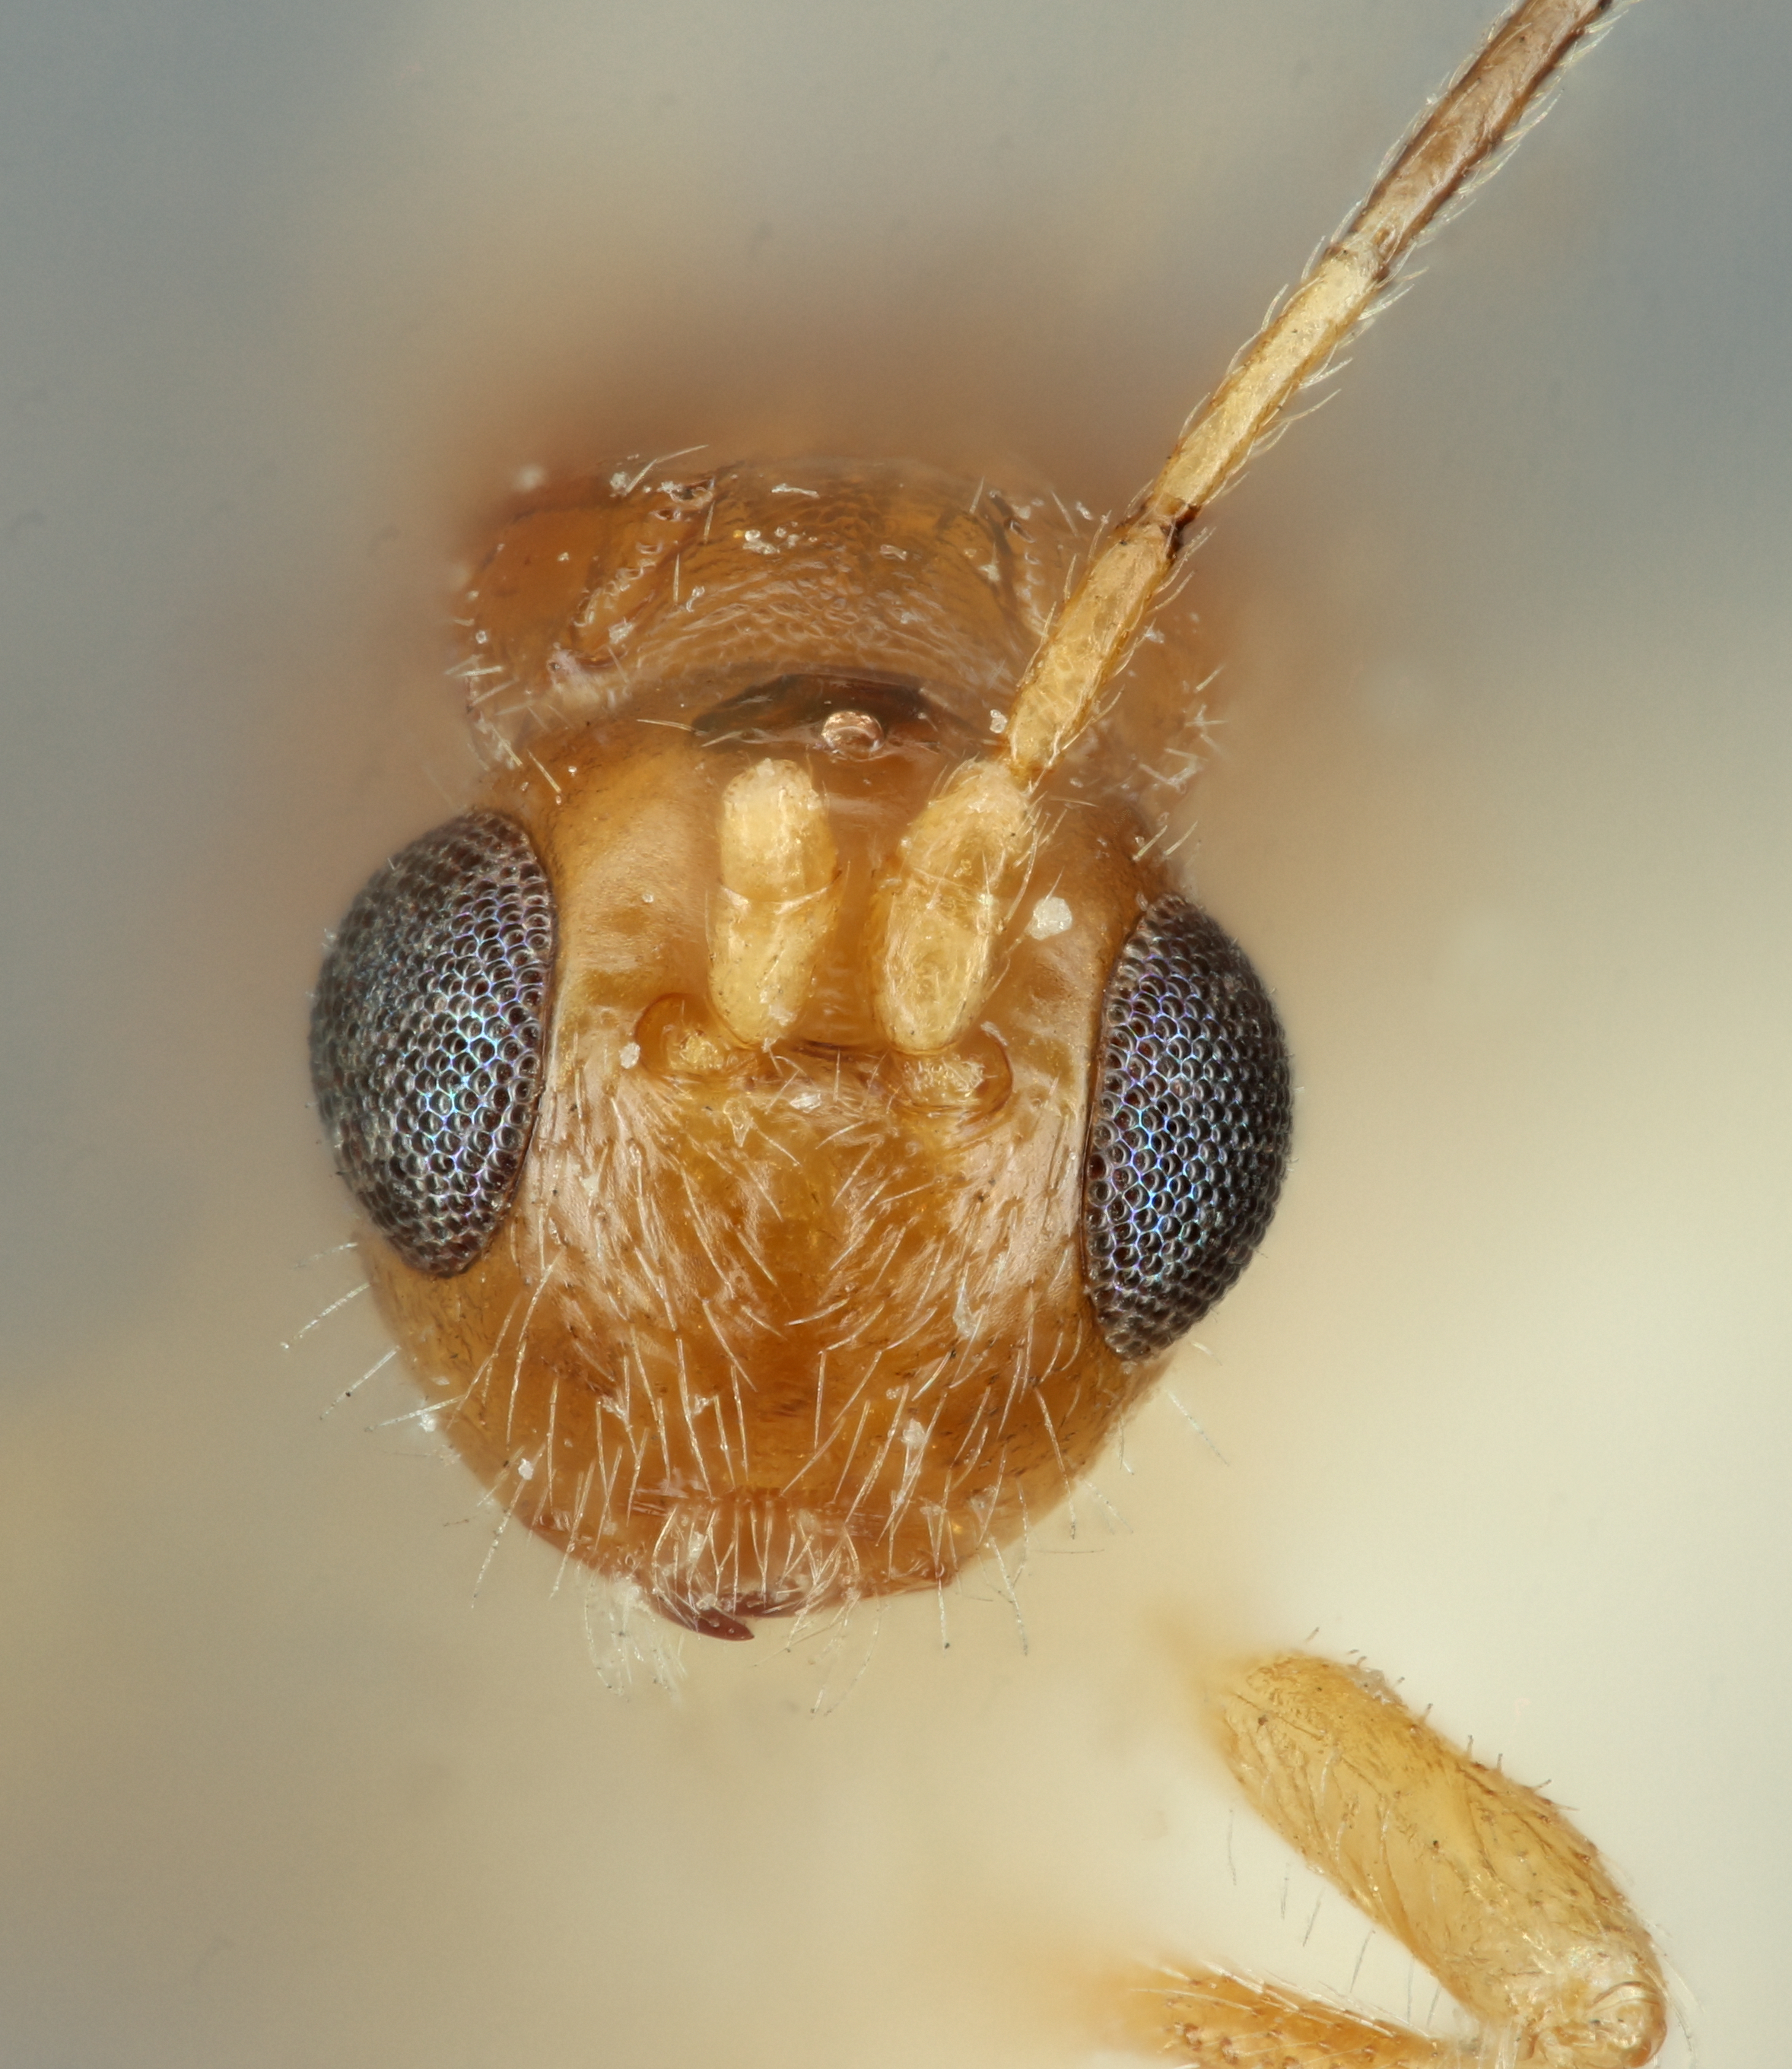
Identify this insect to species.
Ecphylus pallidus
